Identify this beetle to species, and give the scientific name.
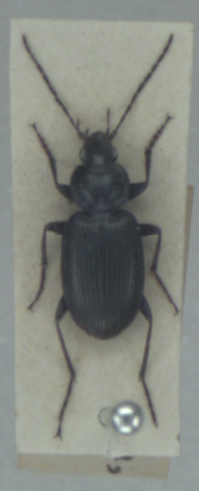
Agonum emarginatum
